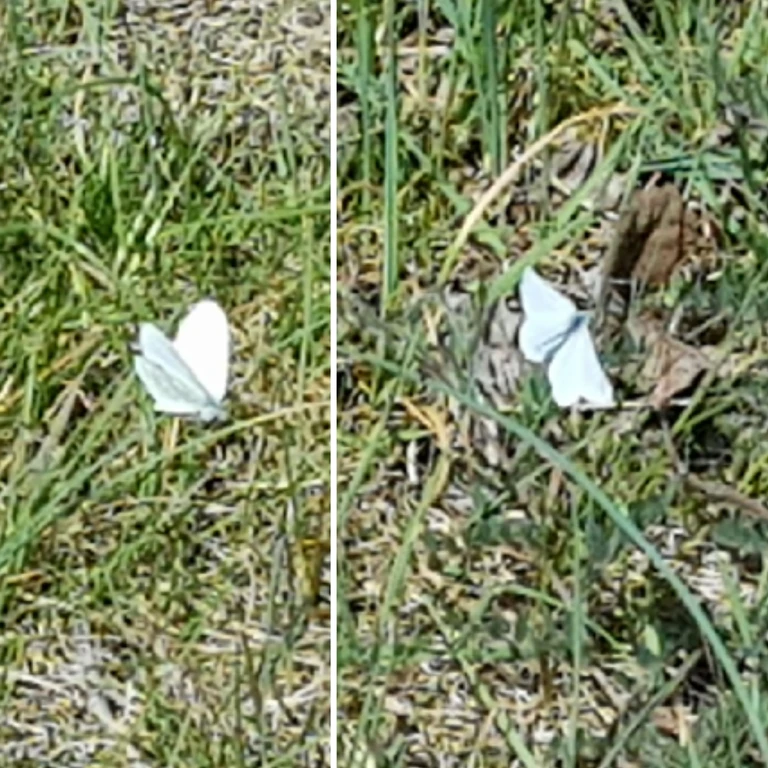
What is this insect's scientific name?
Leptidea sinapis/juvernica
